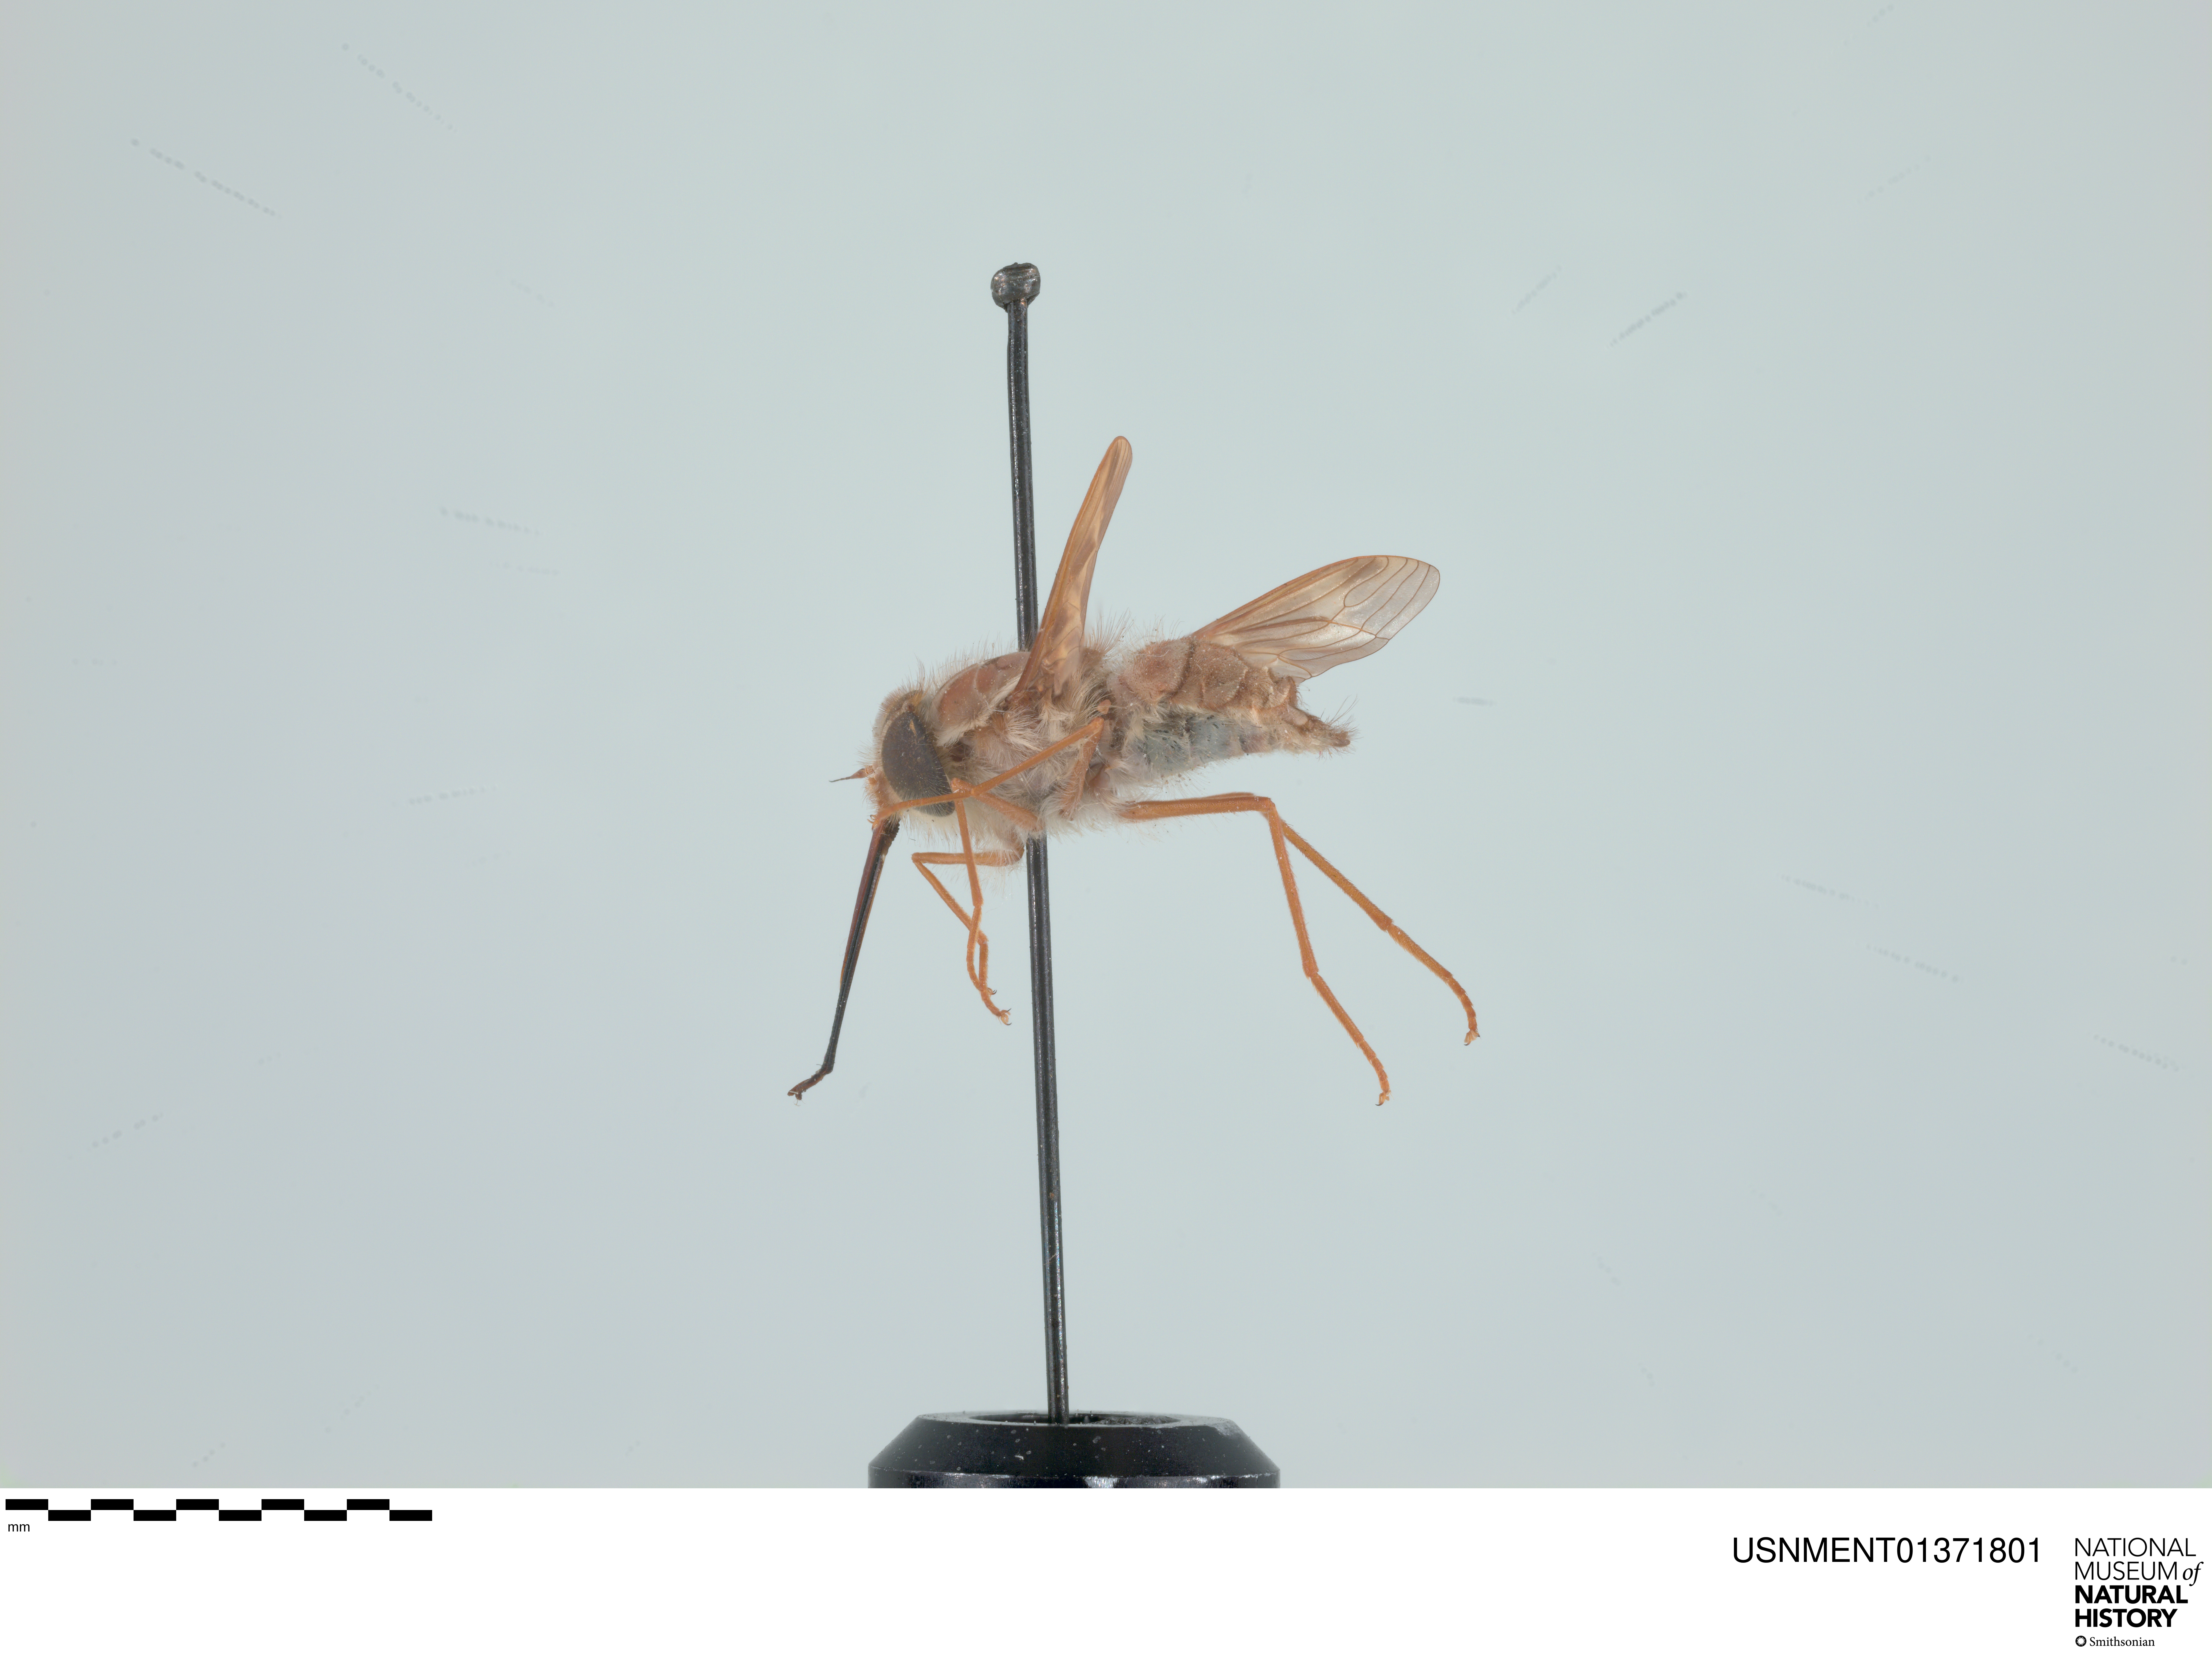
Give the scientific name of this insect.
Hirmoneura nubipennis (also Trichophthalma nubipennis)
